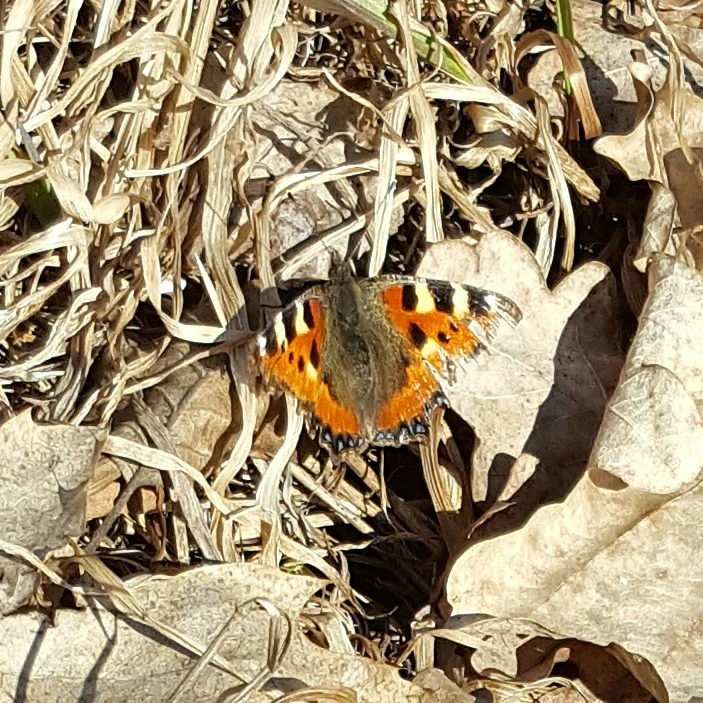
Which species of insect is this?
Aglais urticae
